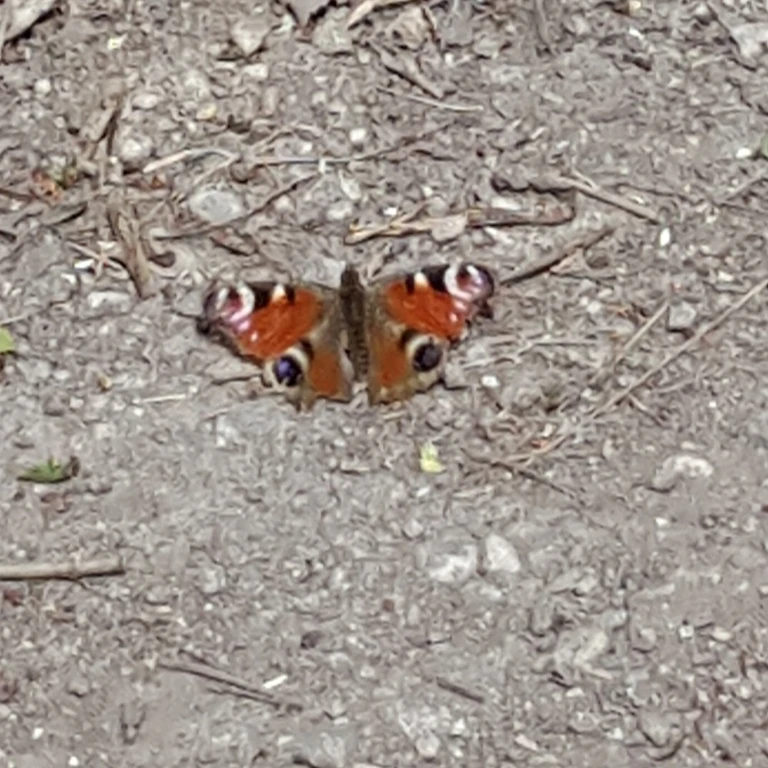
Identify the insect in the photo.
Aglais io
